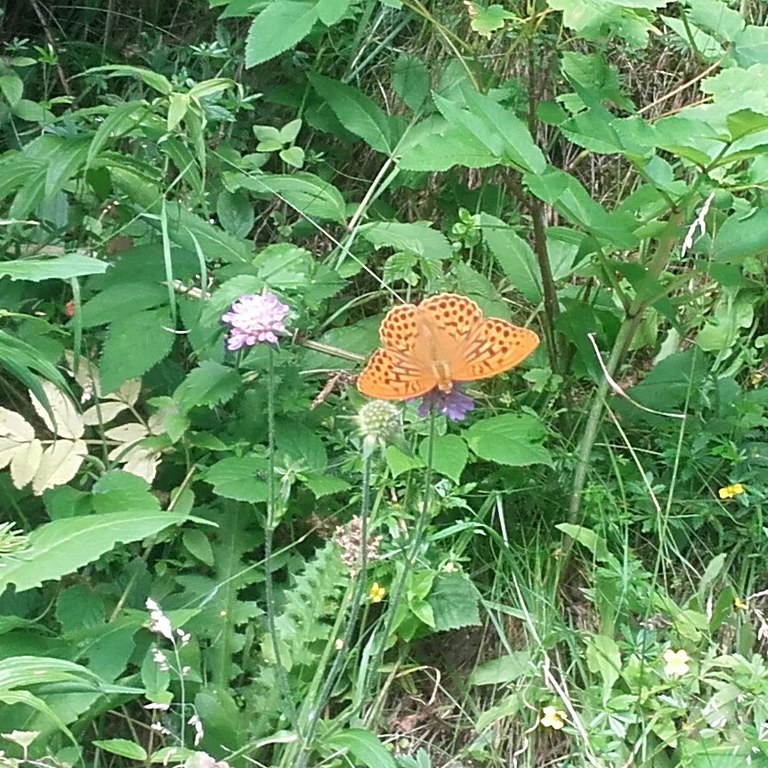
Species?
Argynnis paphia
